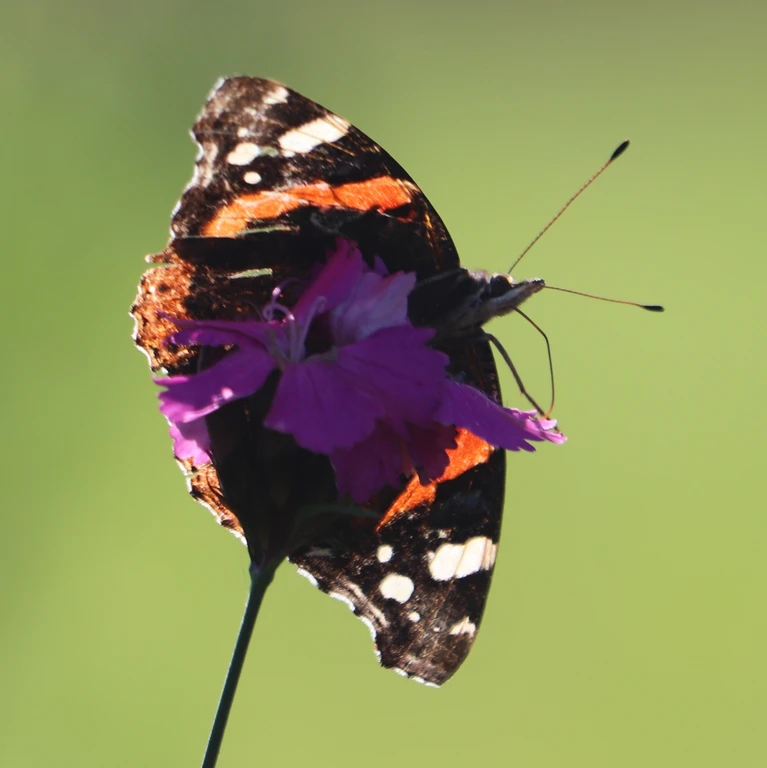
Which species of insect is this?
Vanessa atalanta
